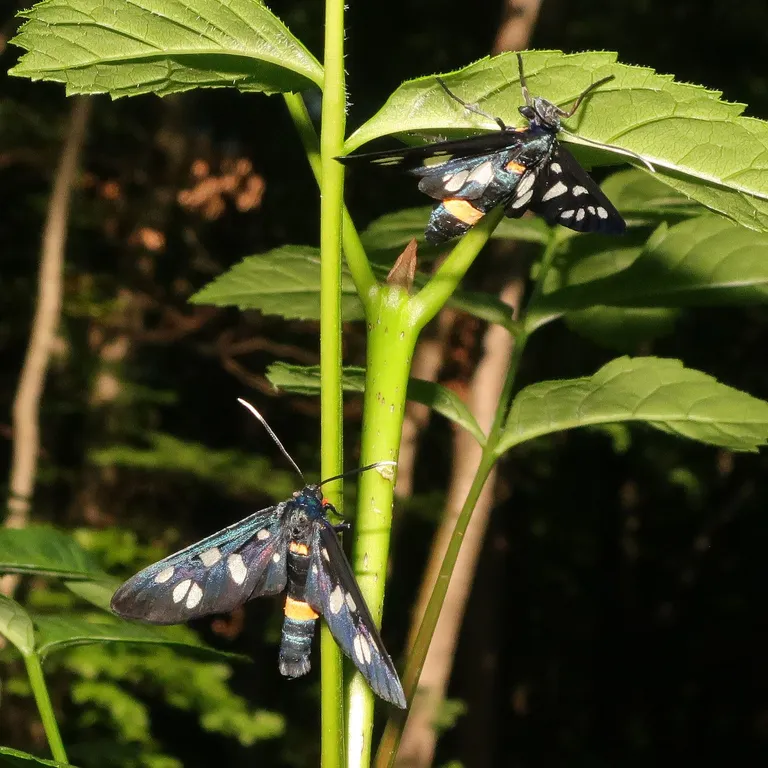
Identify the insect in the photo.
Amata phegea
